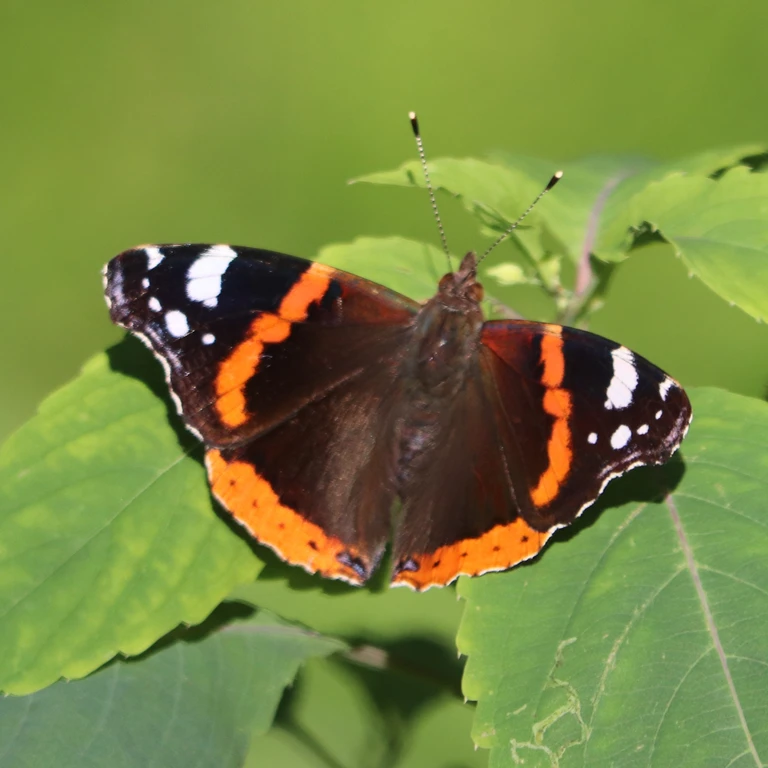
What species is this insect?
Vanessa atalanta
